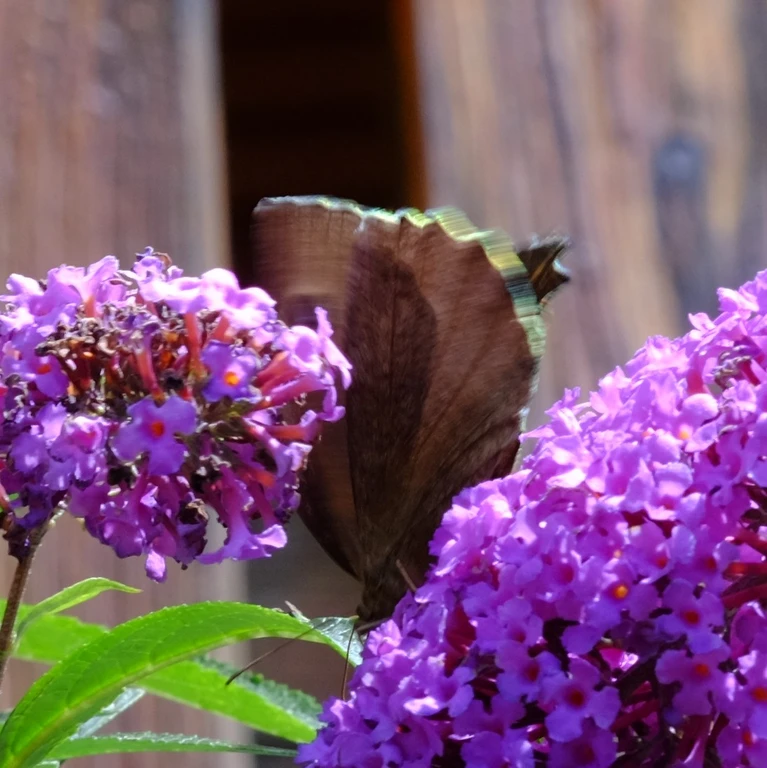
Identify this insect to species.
Maniola jurtina
